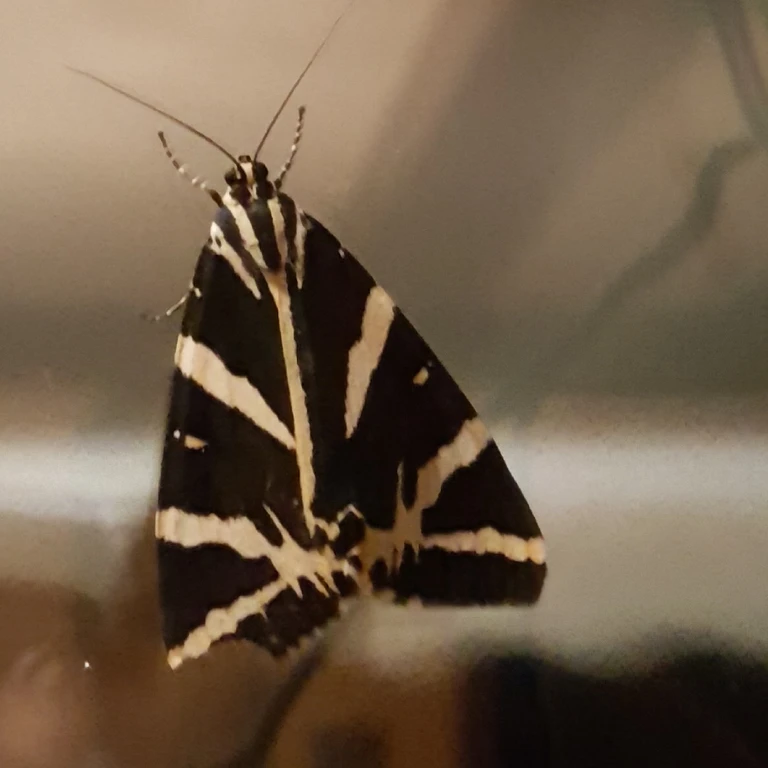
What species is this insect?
Euplagia quadripunctaria
